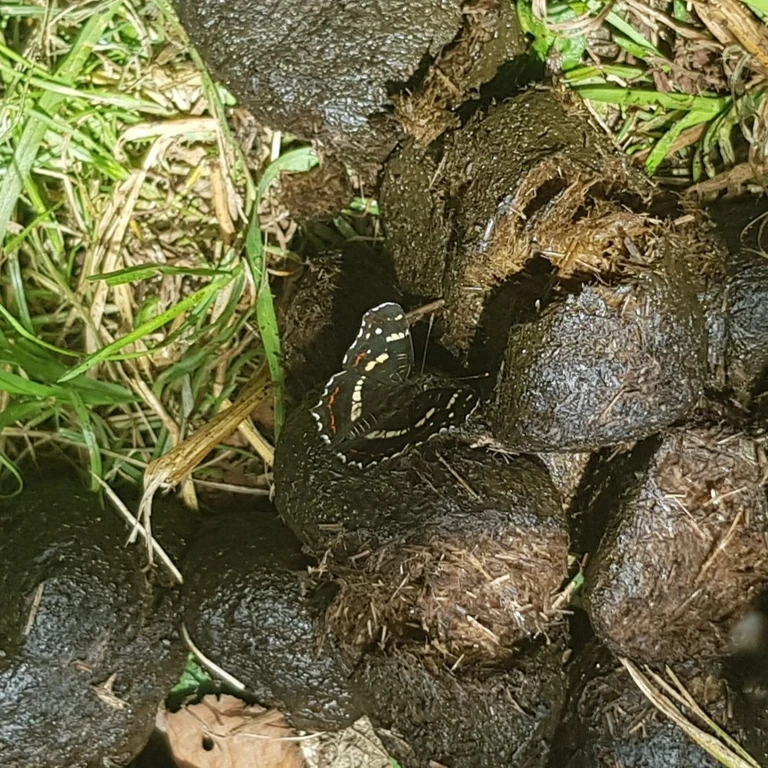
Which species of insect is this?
Araschnia levana
